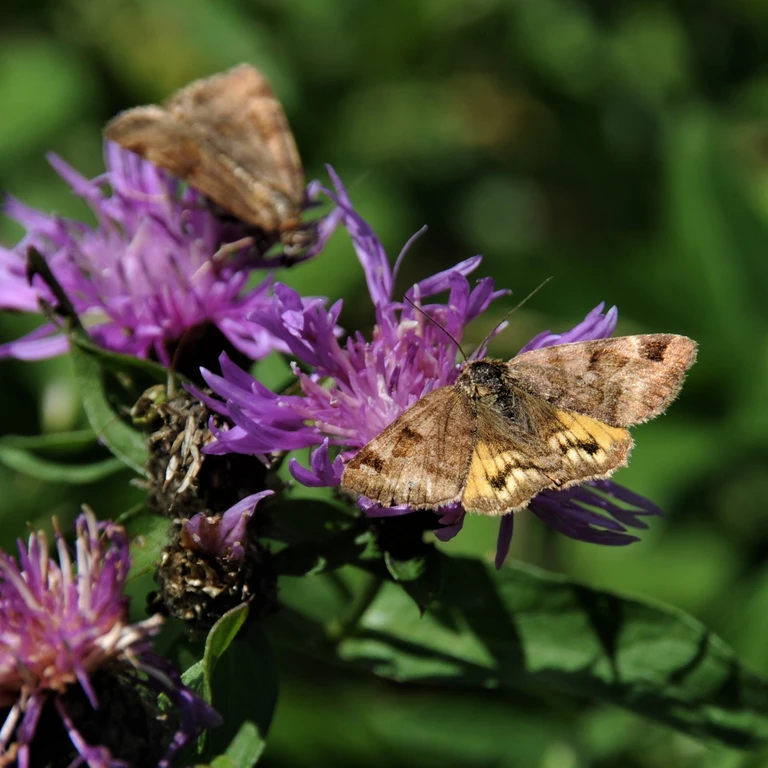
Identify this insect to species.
Euclidia glyphica
